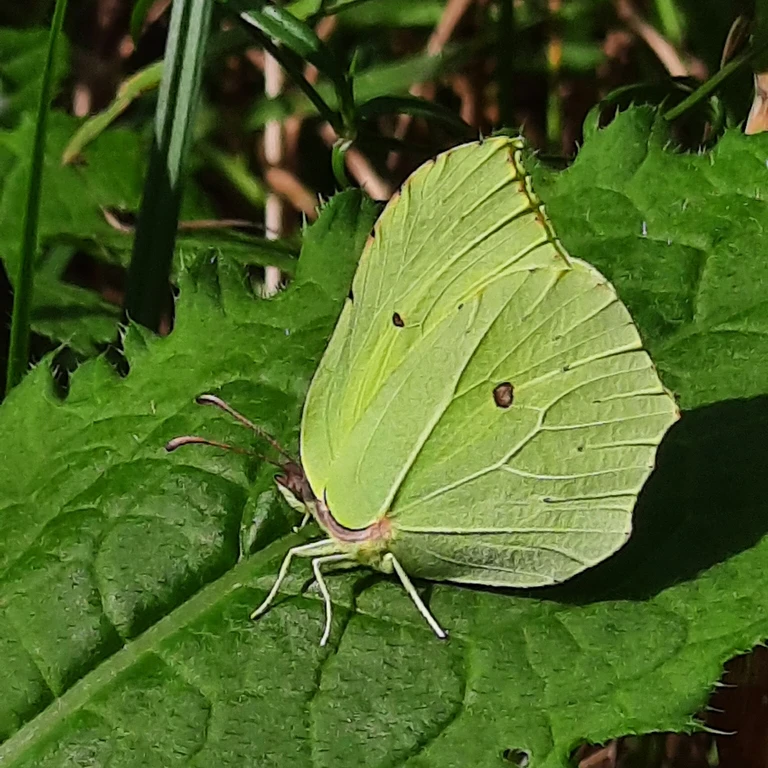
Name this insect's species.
Gonepteryx rhamni
